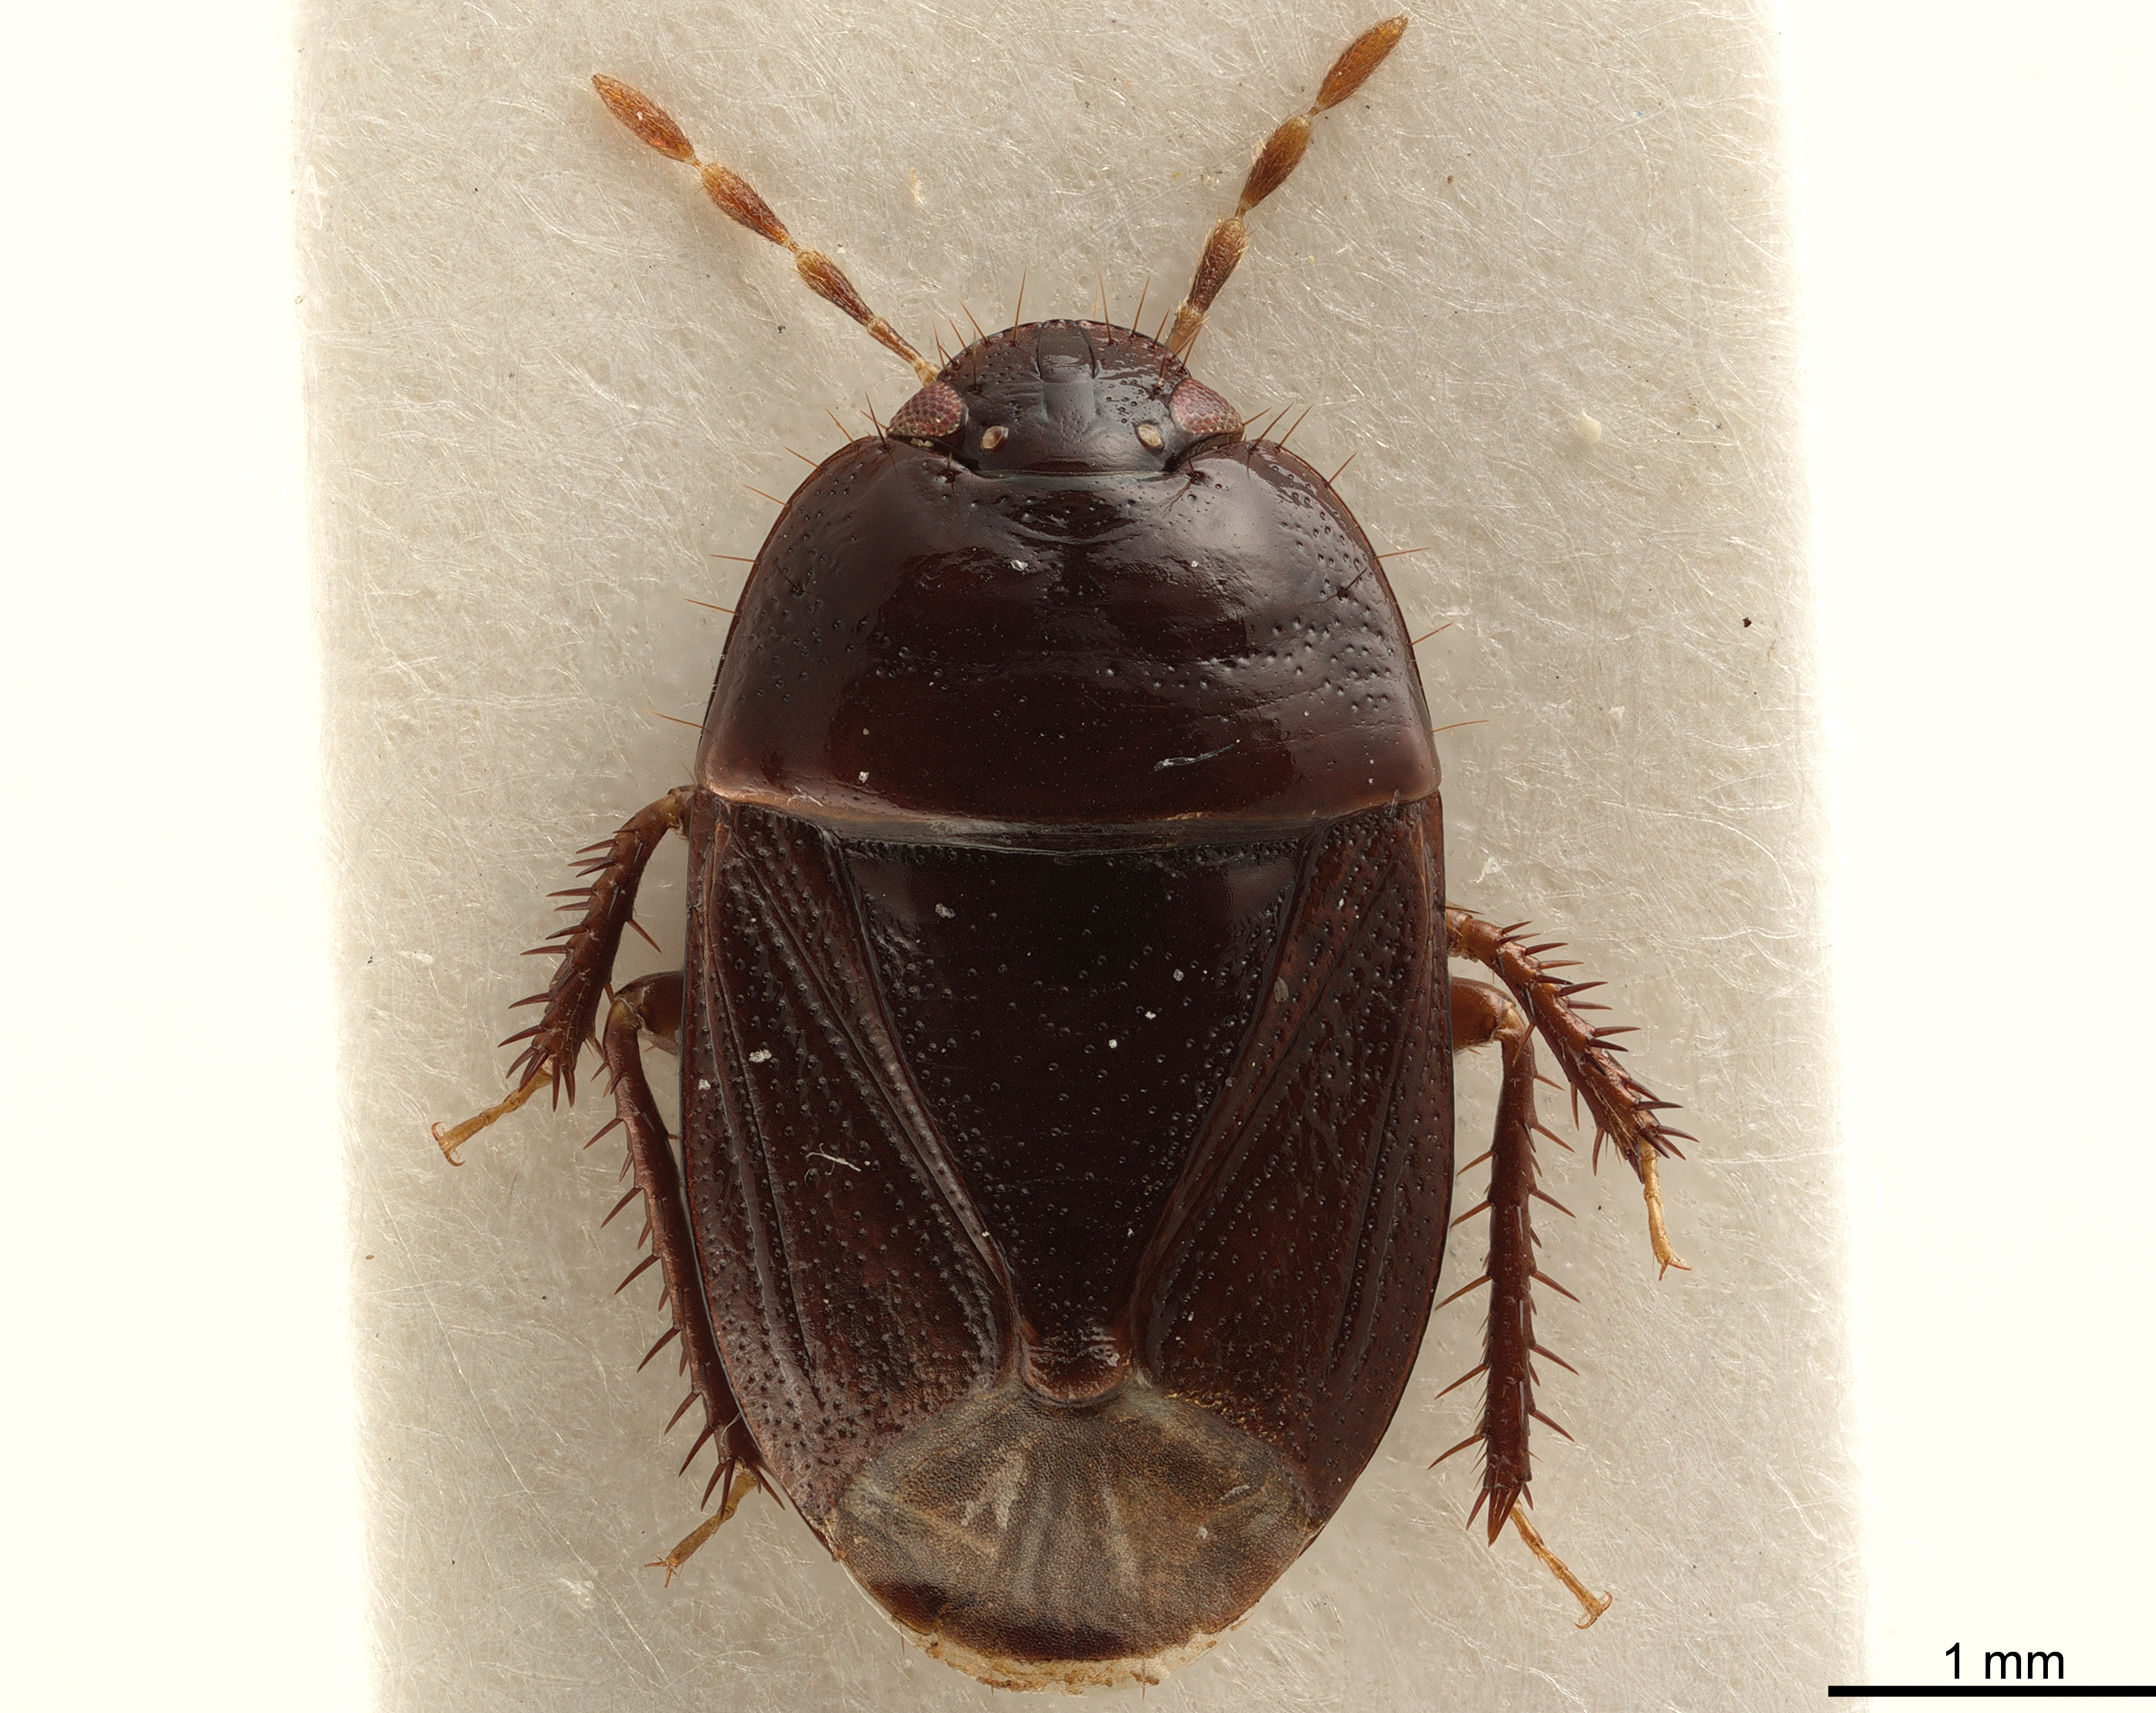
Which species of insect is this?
Alonips intrusus
